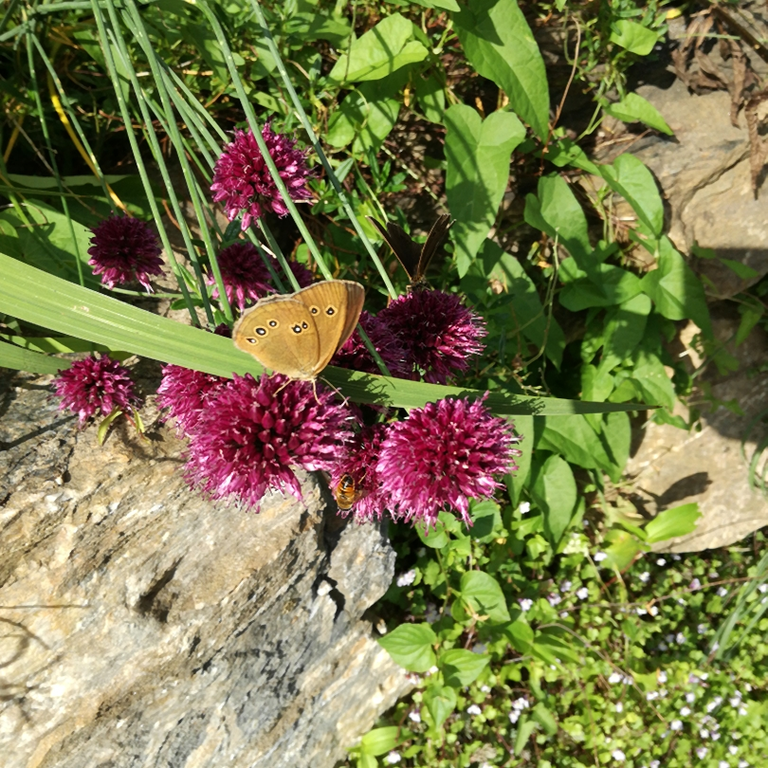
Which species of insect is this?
Aphantopus hyperantus
